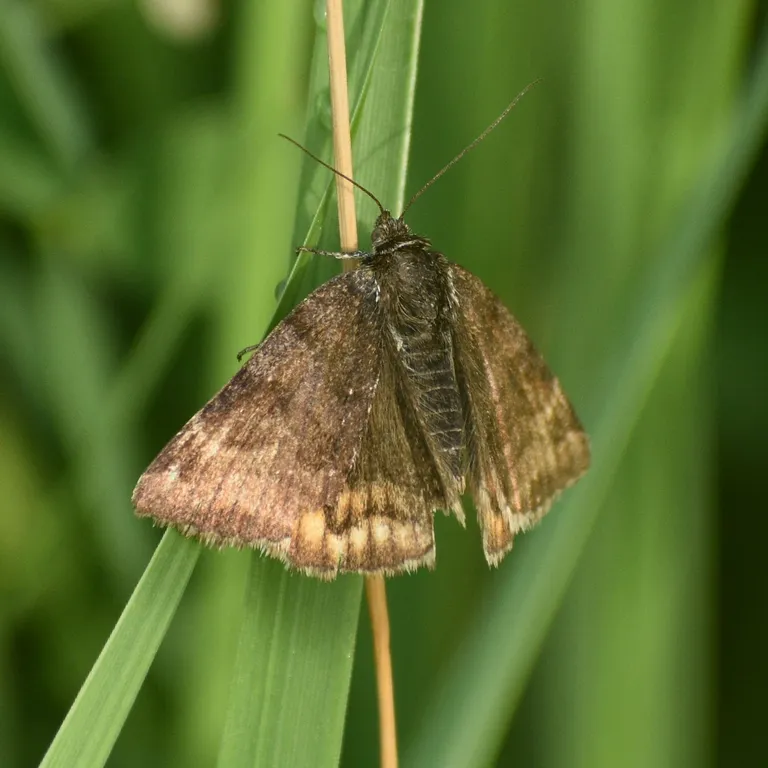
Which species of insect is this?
Euclidia glyphica
